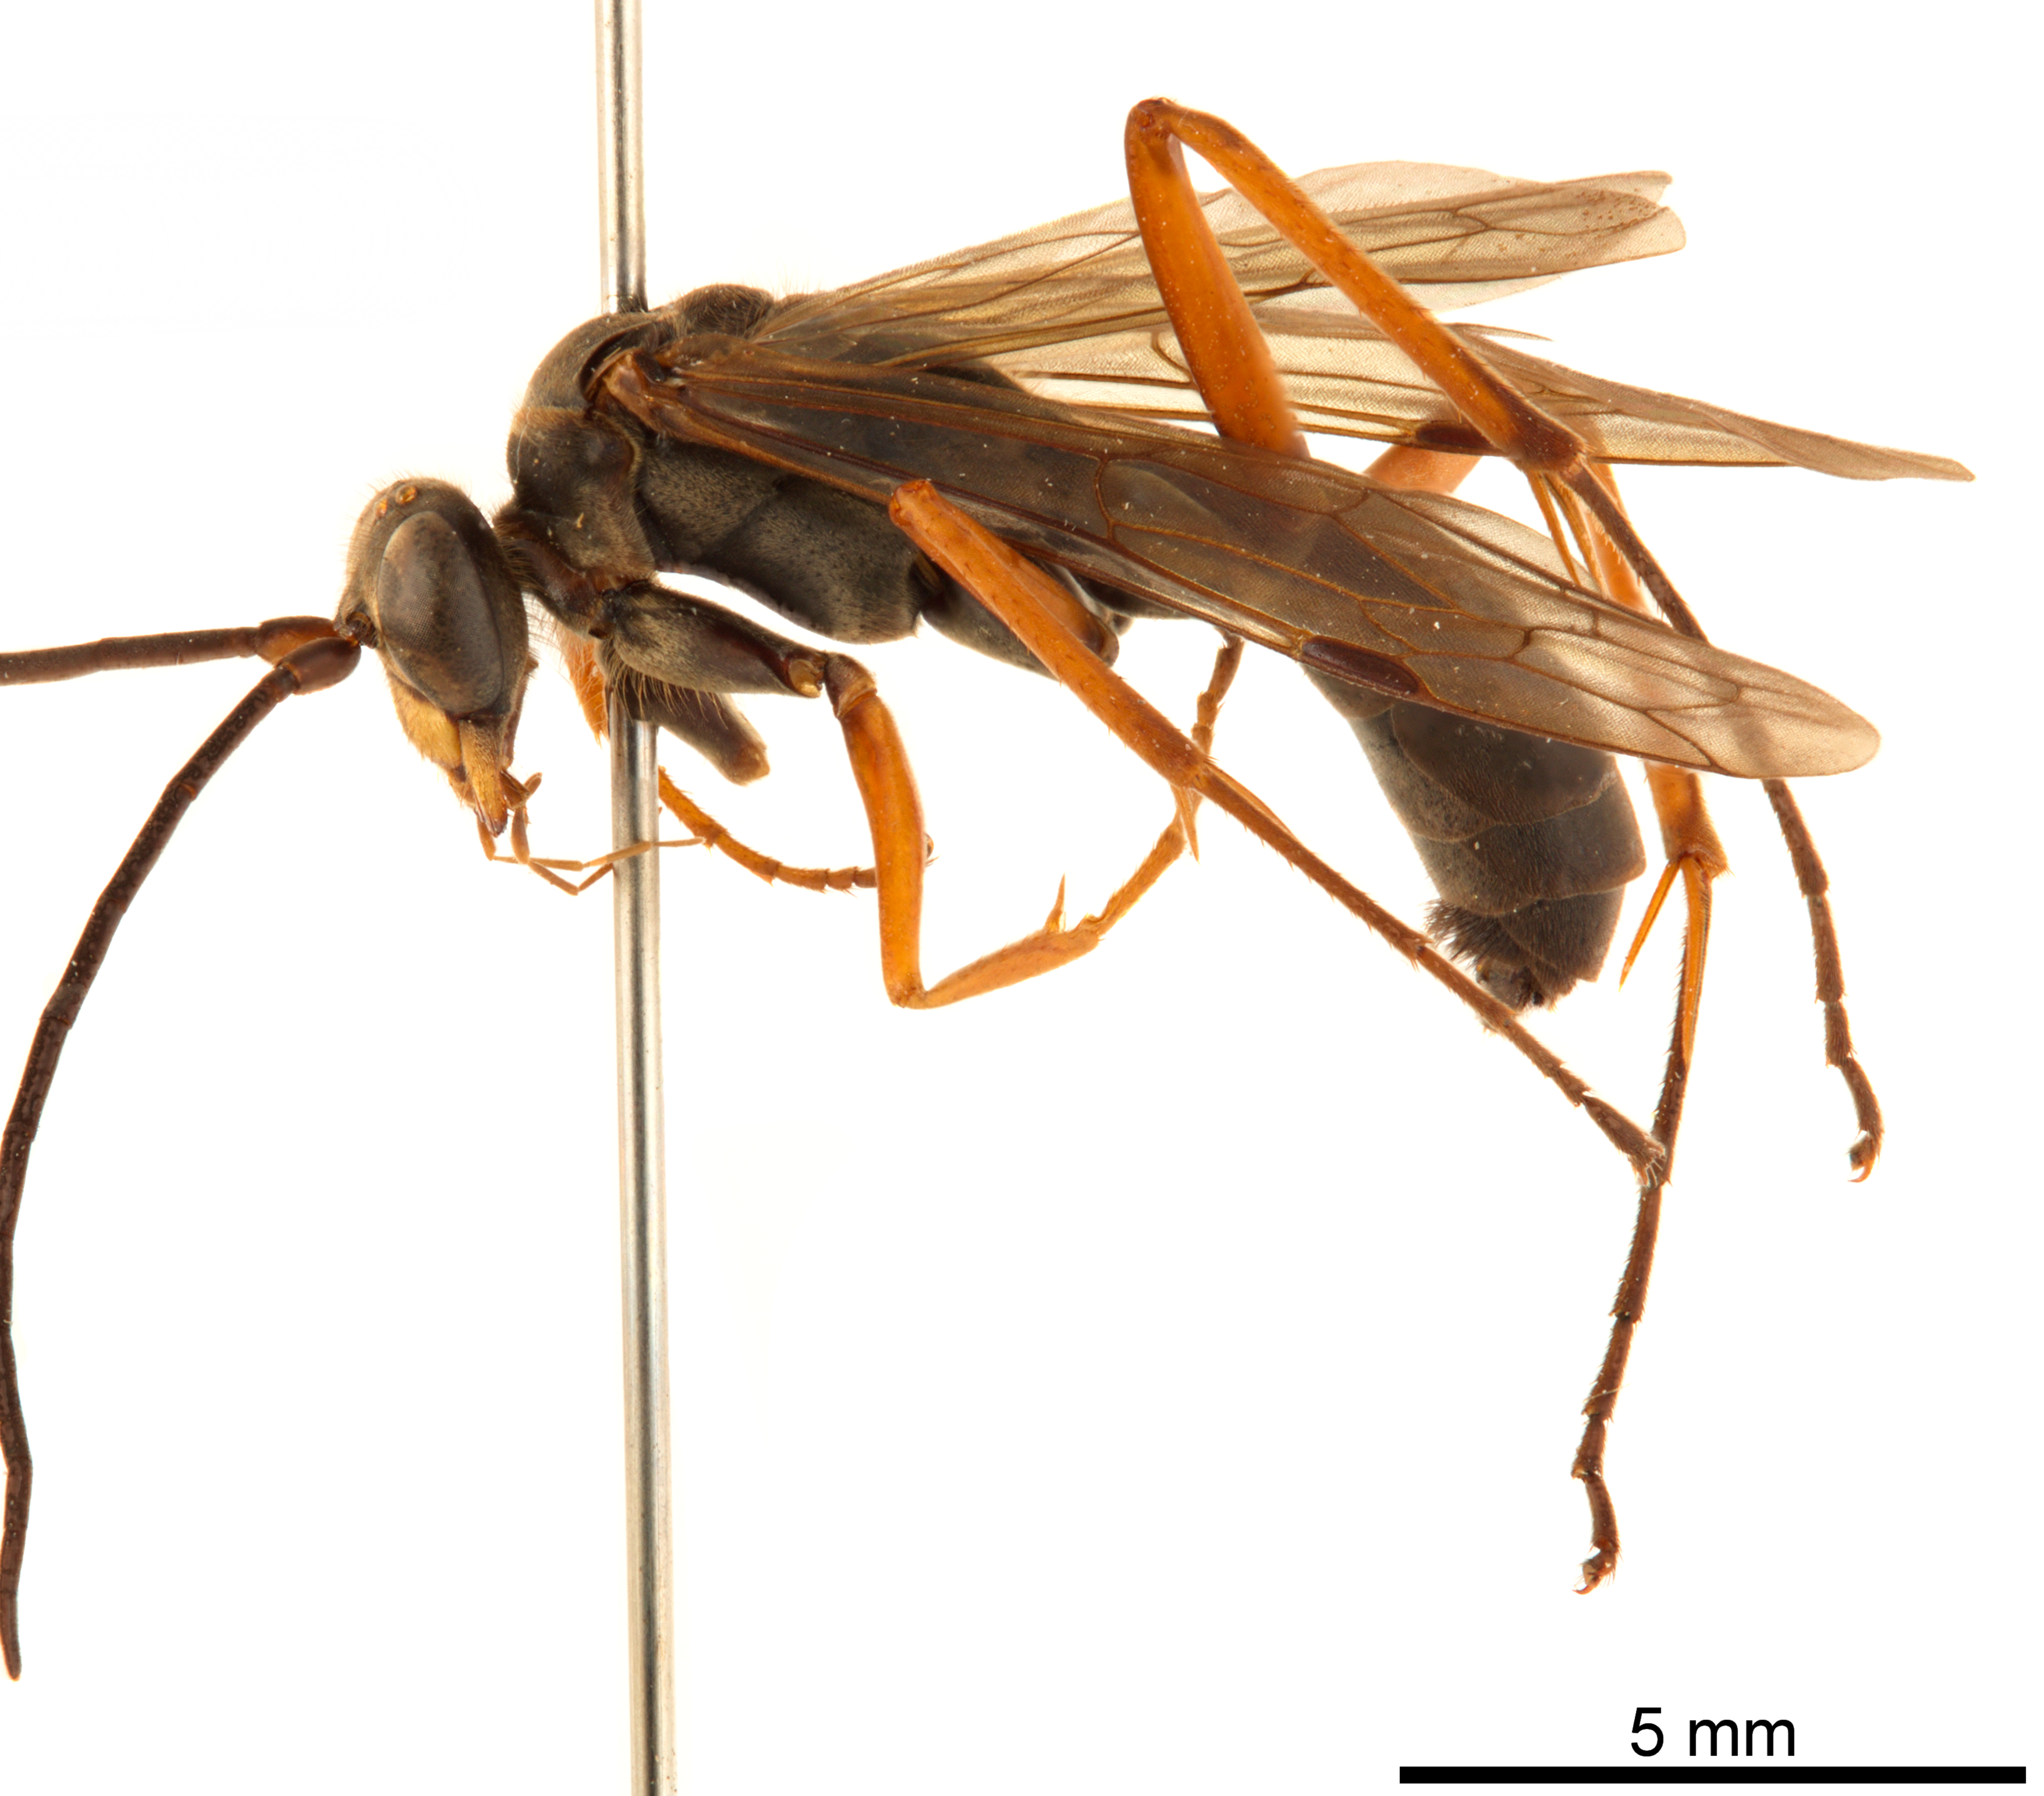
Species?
Platydialepis ryoheii
